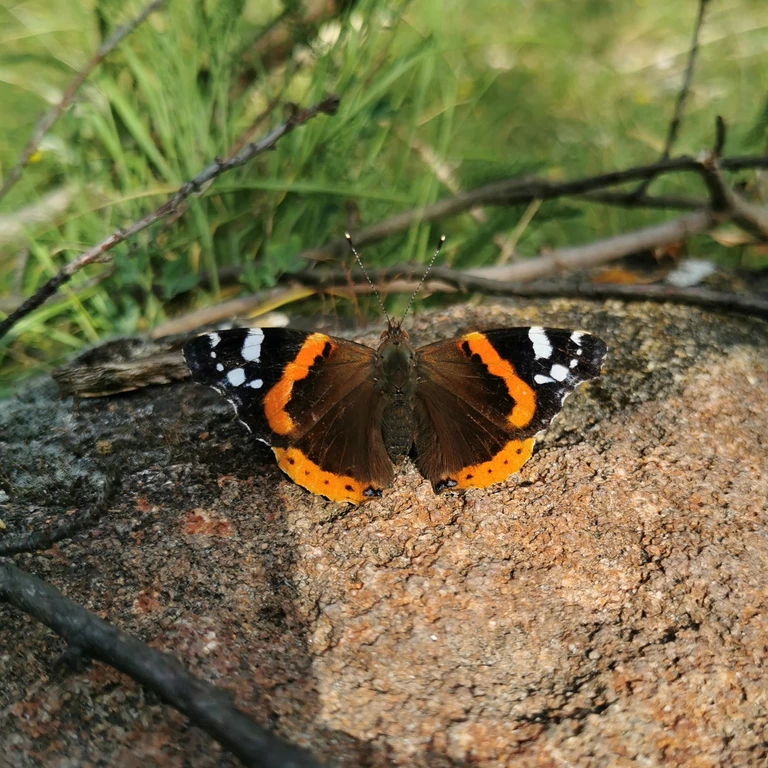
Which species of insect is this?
Vanessa atalanta
